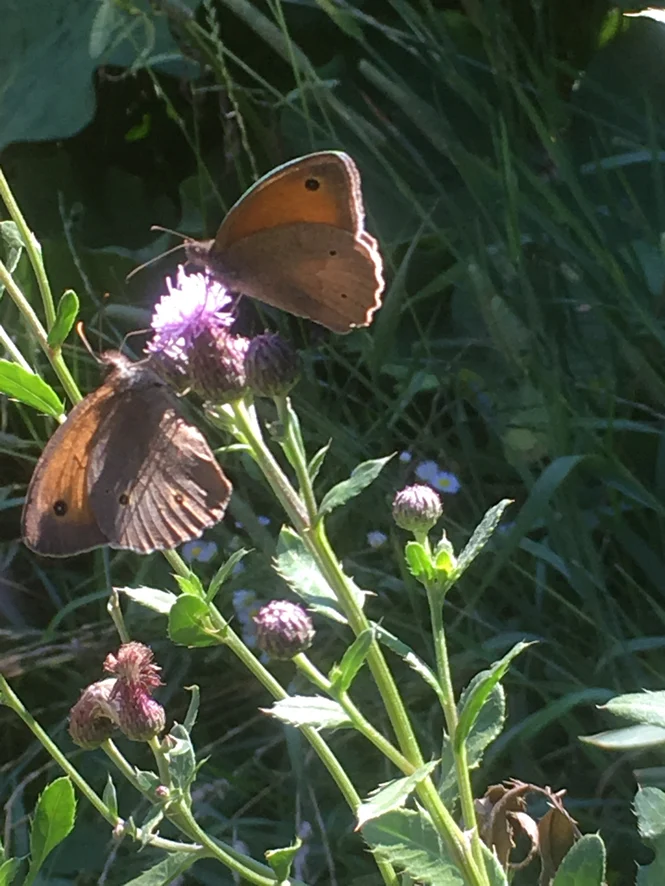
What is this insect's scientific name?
Maniola jurtina
